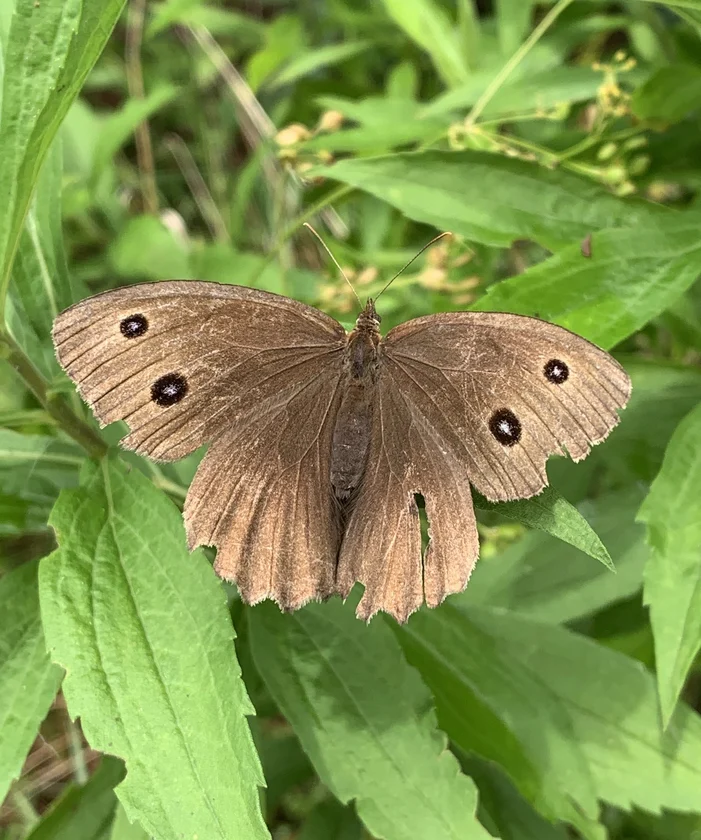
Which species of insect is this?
Minois dryas
